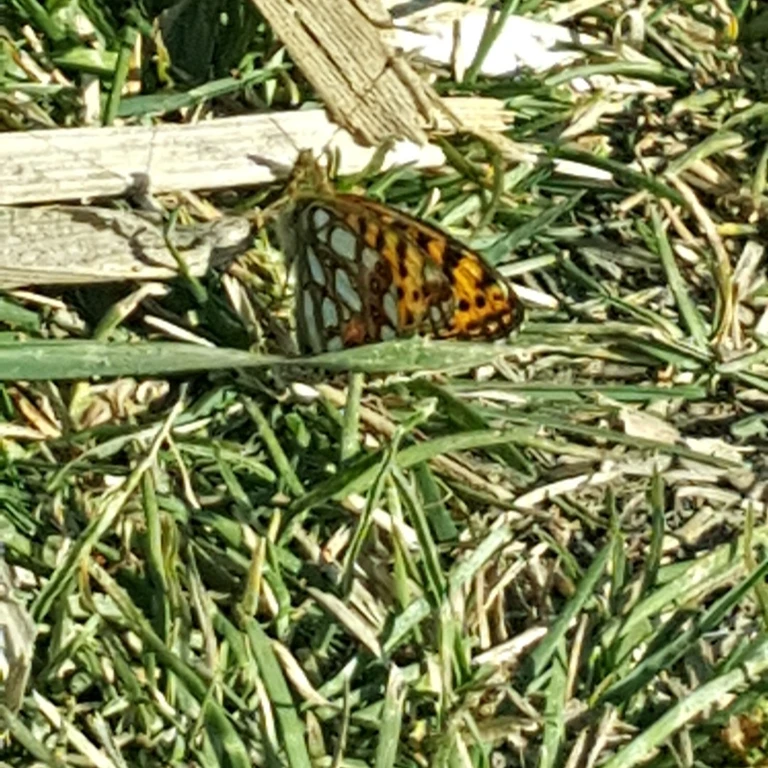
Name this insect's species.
Issoria lathonia
